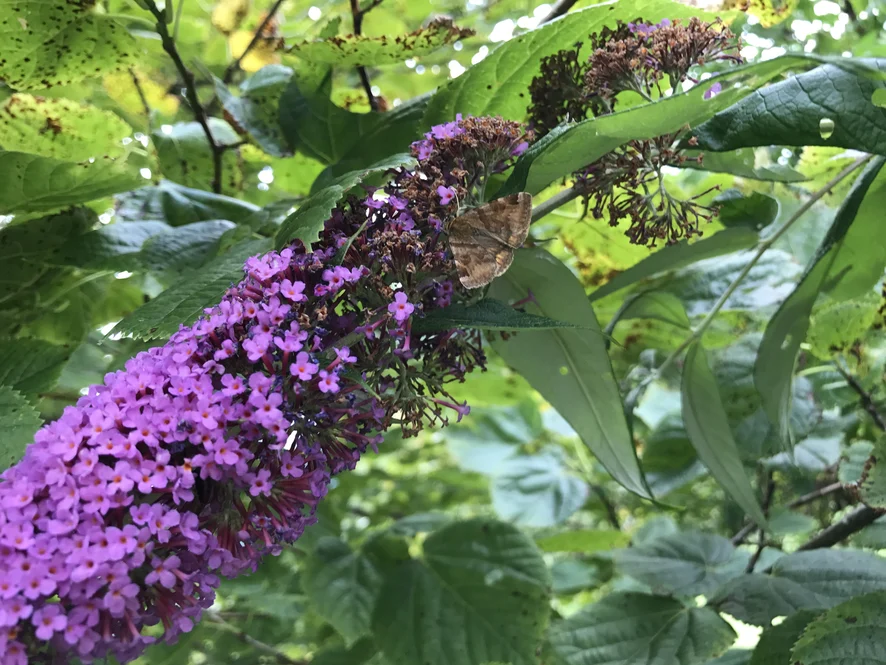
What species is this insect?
Euclidia glyphica
